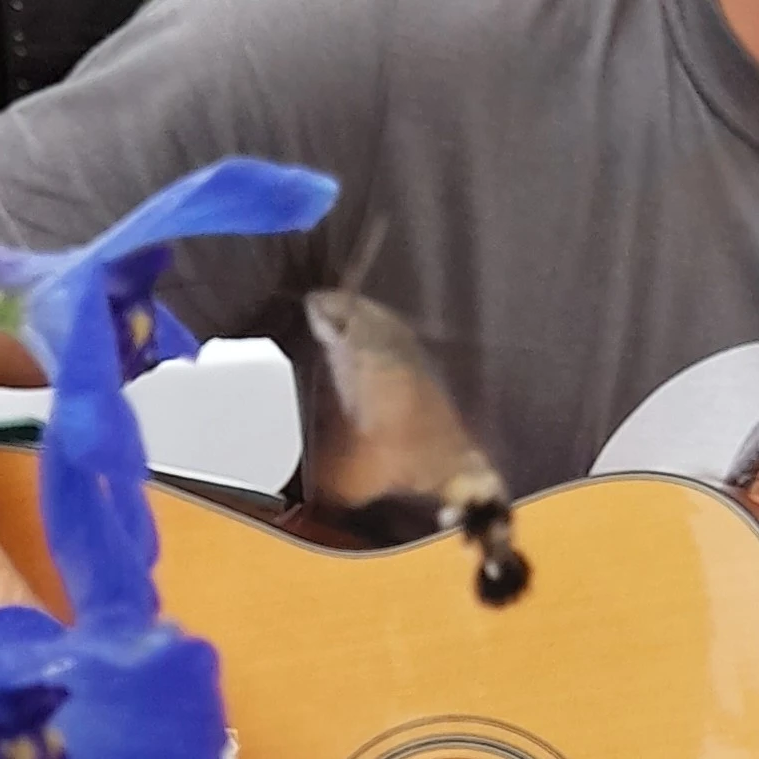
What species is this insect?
Macroglossum stellatarum
